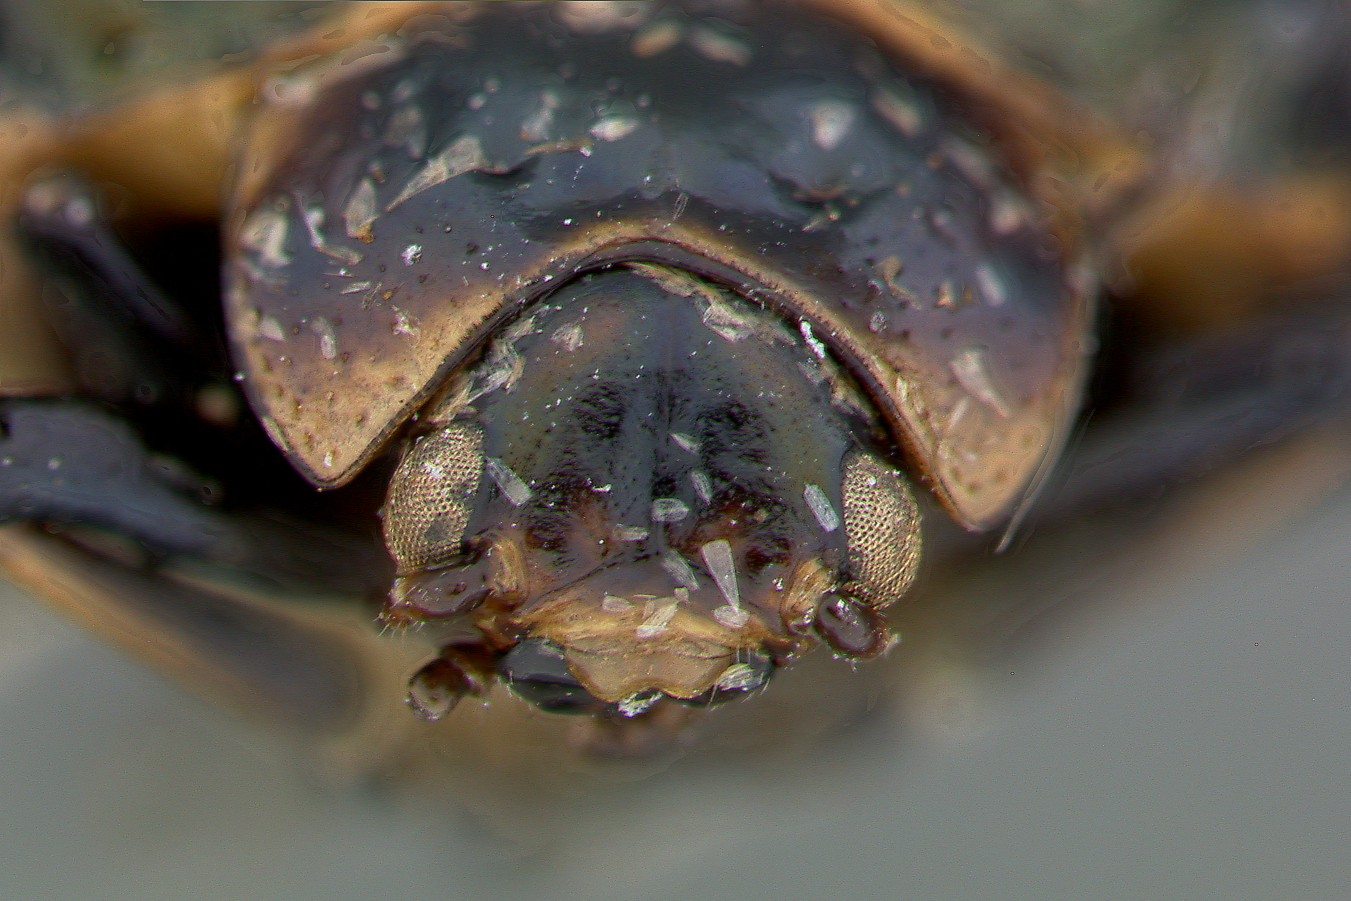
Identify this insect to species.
Agasta annamica
